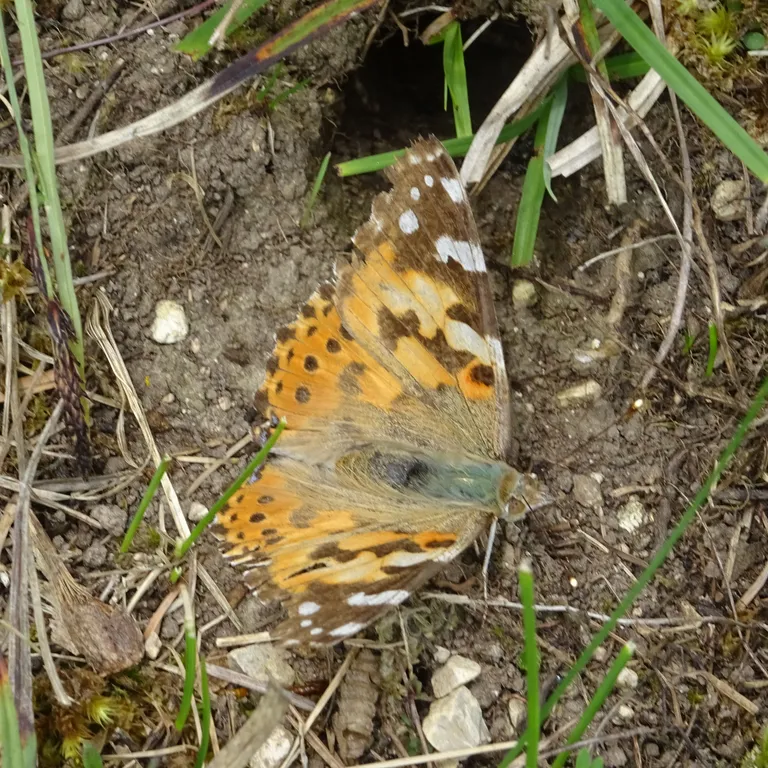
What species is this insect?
Vanessa cardui
